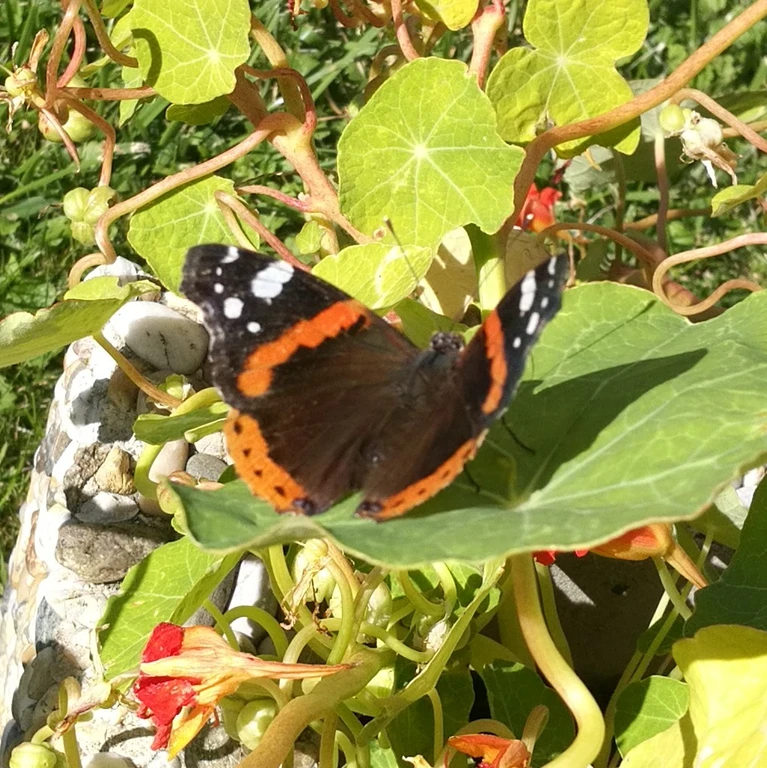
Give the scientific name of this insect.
Vanessa atalanta
